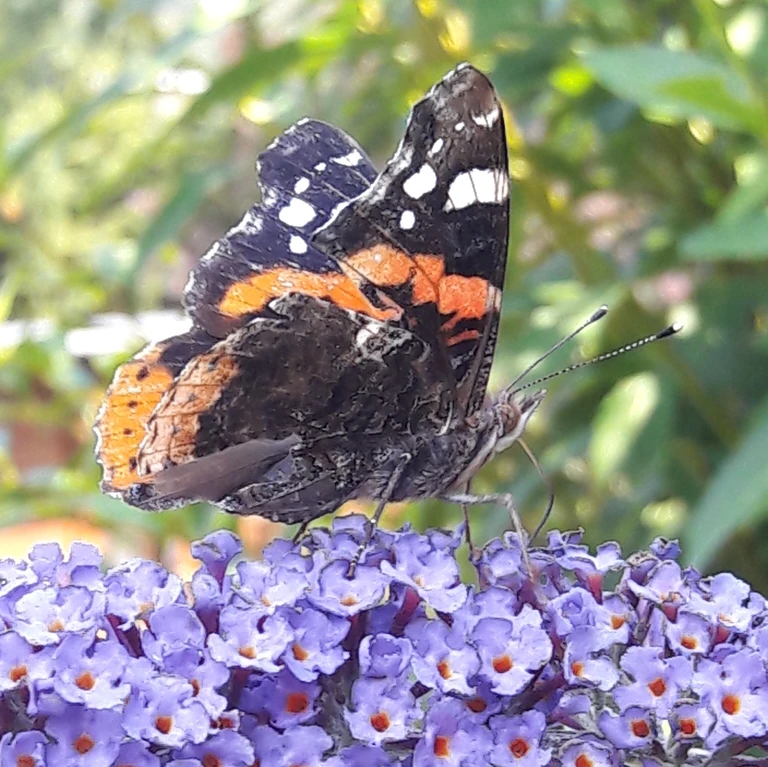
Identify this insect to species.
Vanessa atalanta
